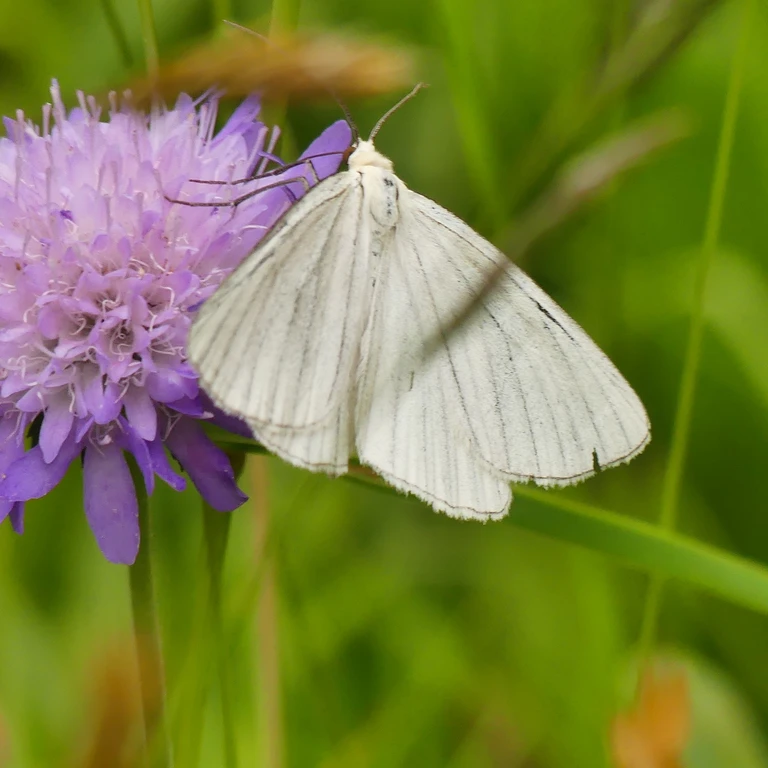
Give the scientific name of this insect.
Siona lineata
